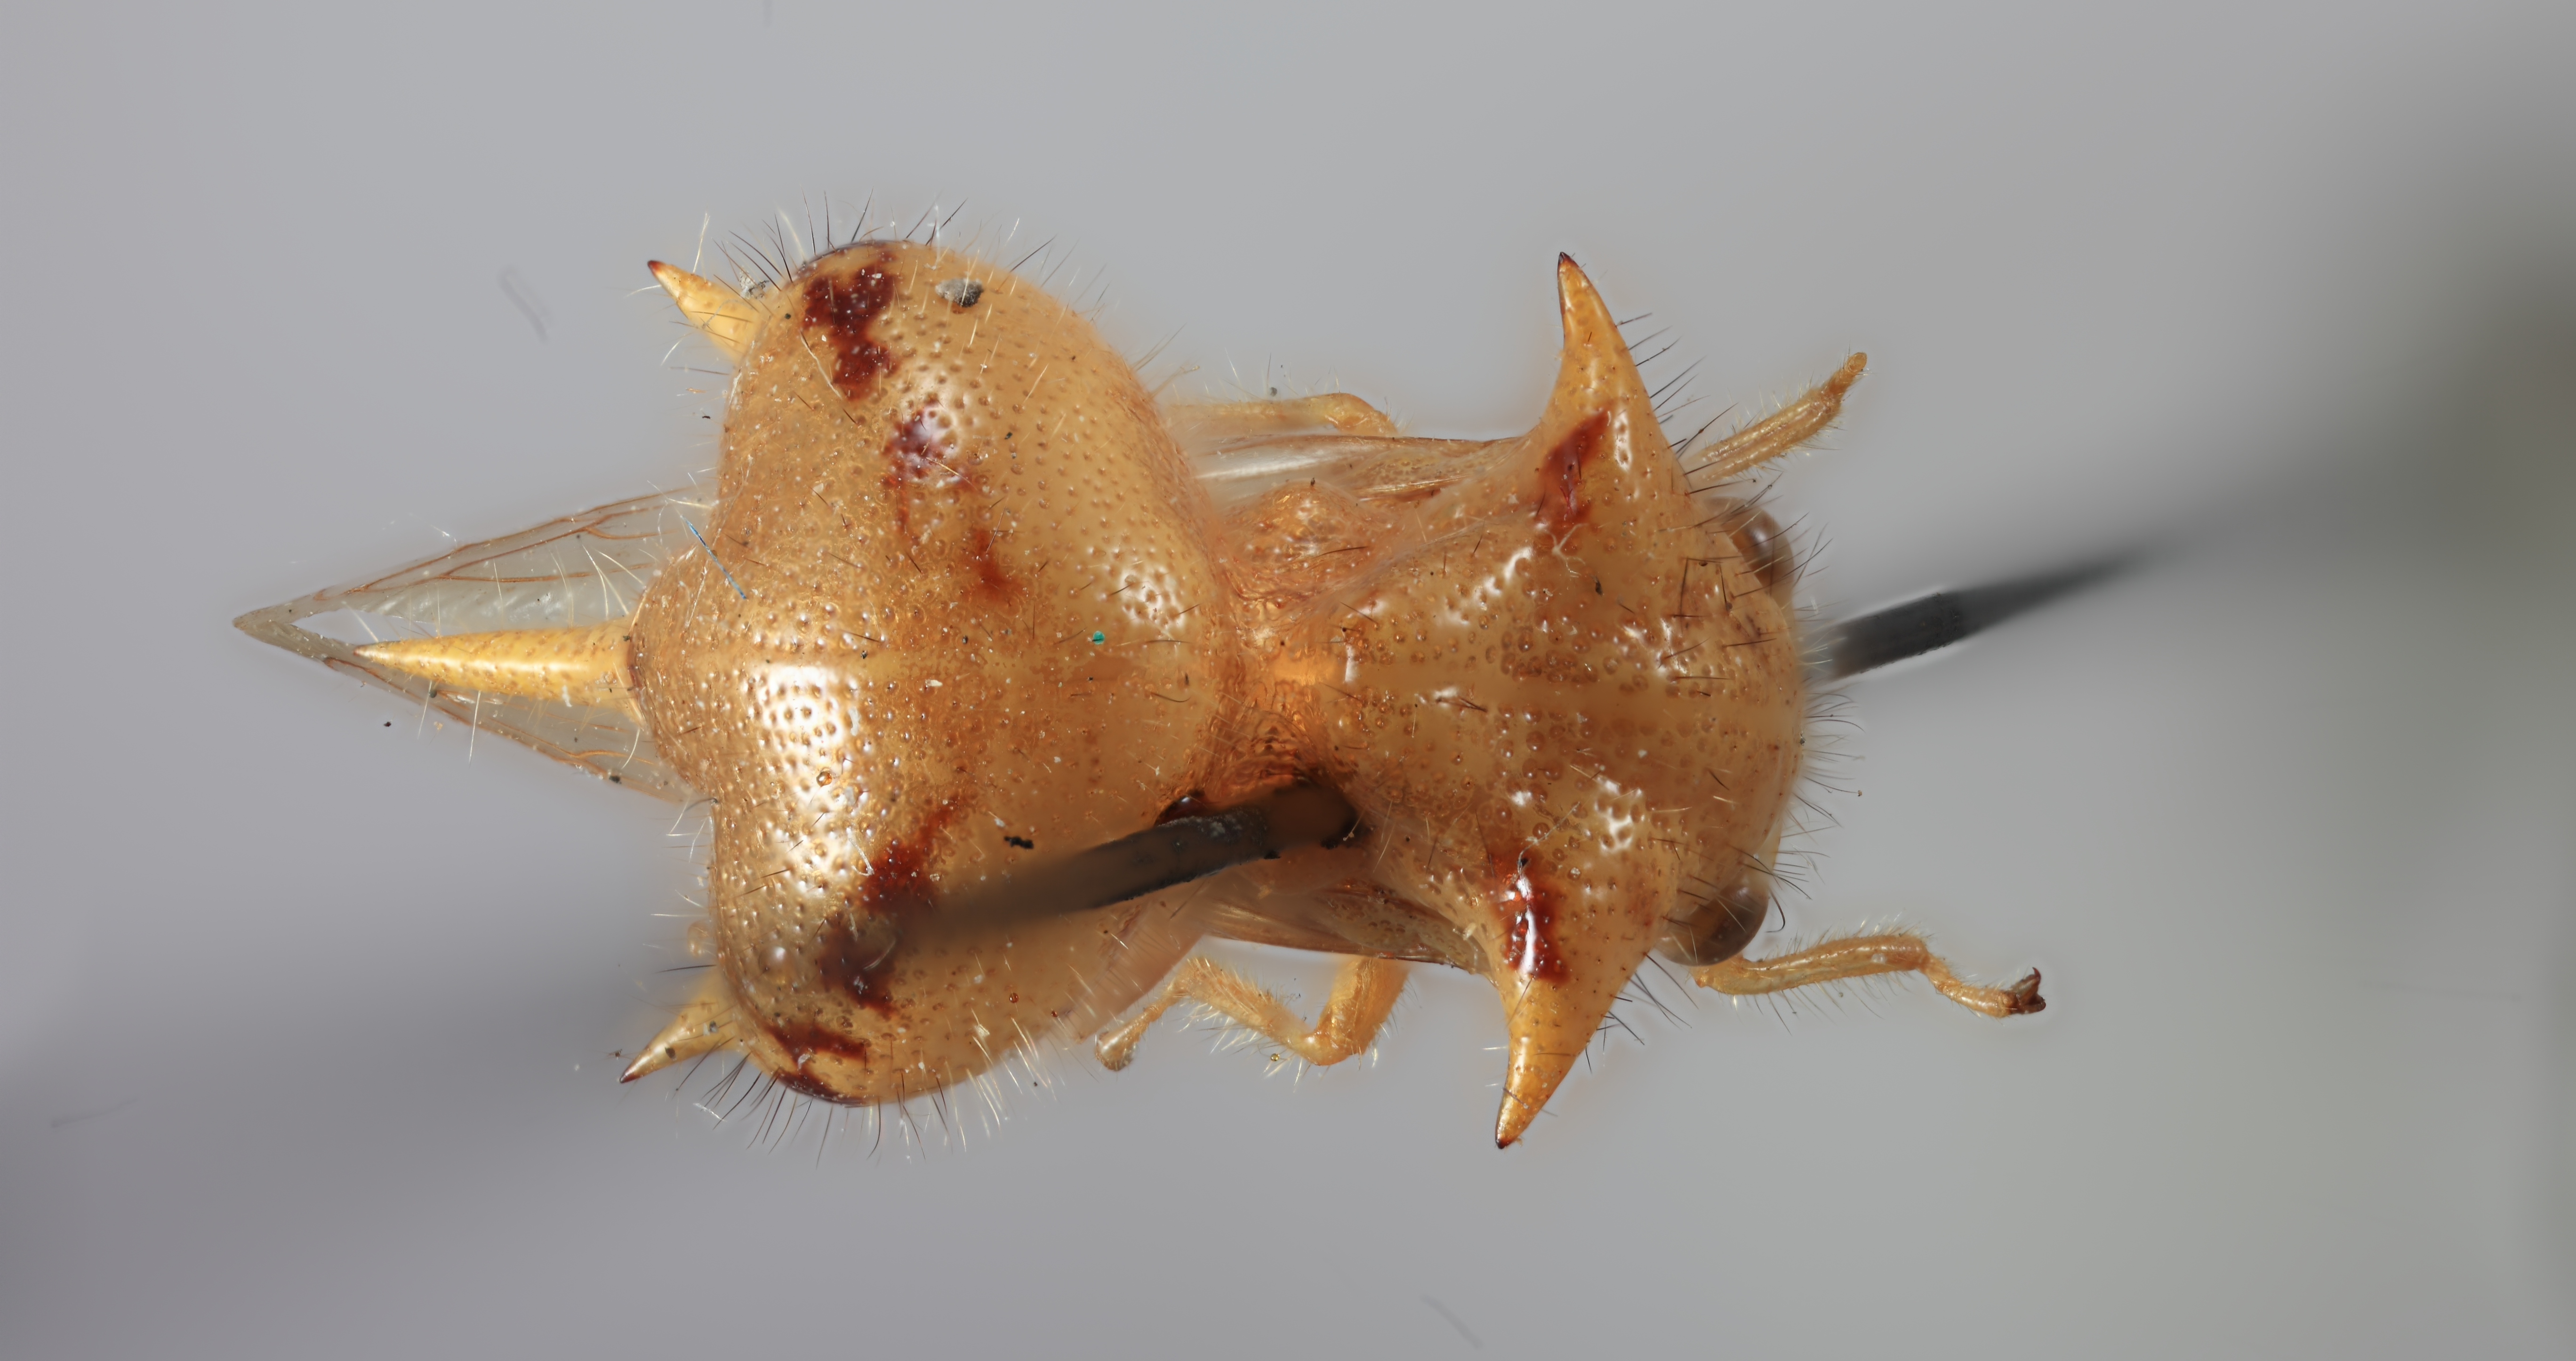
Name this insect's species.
Poppea kovari
